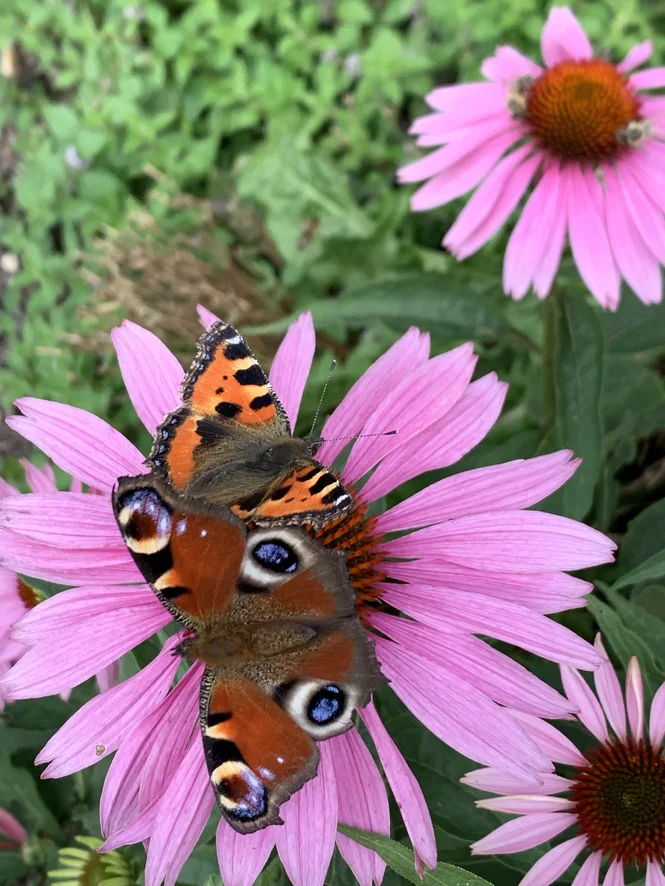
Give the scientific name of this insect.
Aglais io
